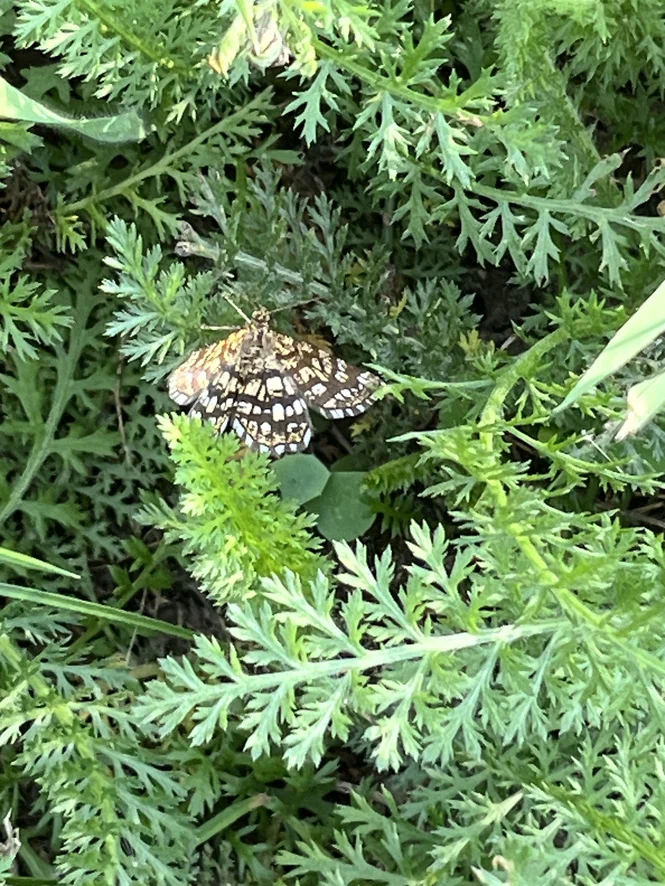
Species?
Chiasmia clathrata
